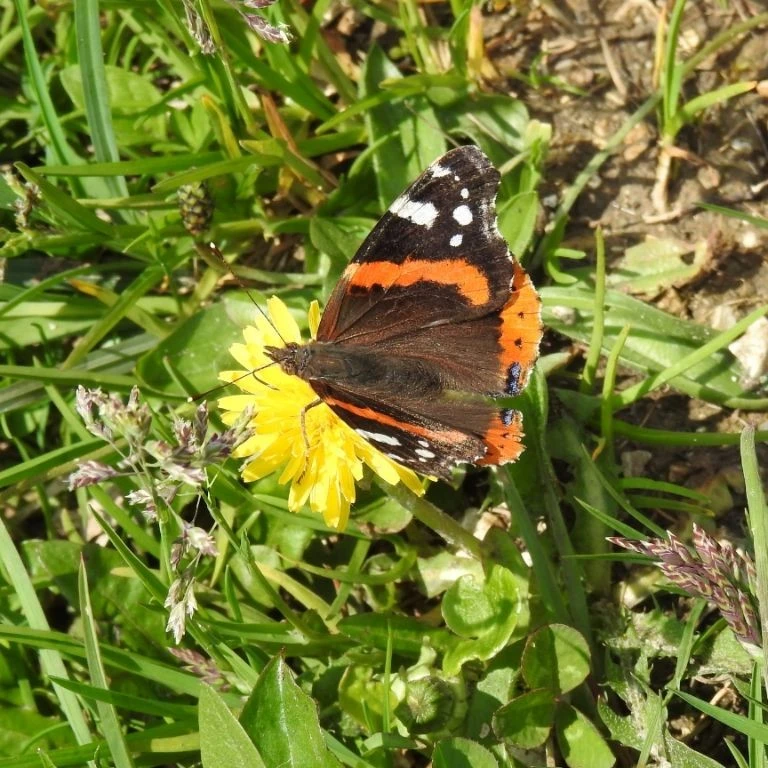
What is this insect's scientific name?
Vanessa atalanta
